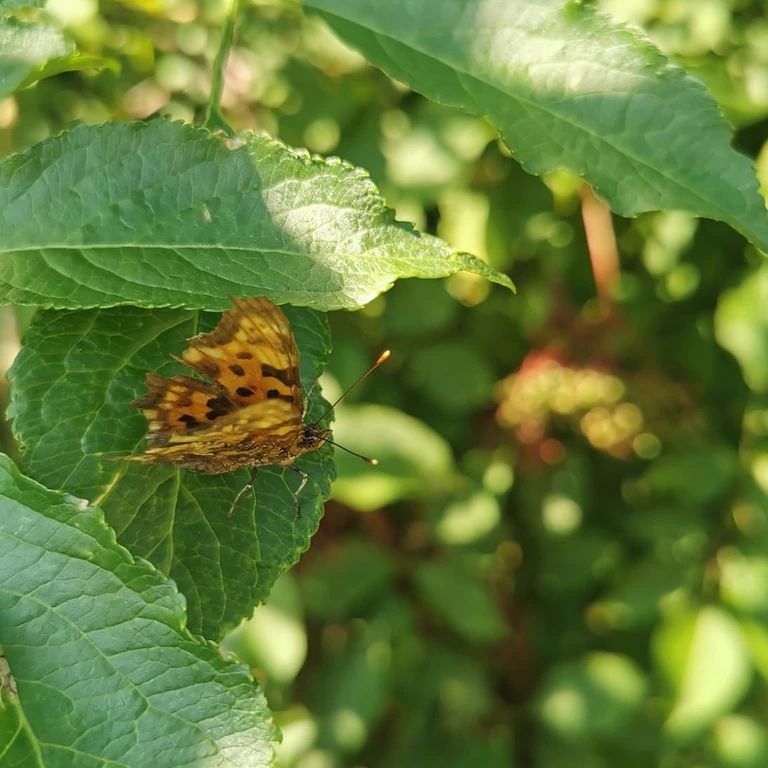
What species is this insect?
Polygonia c-album
